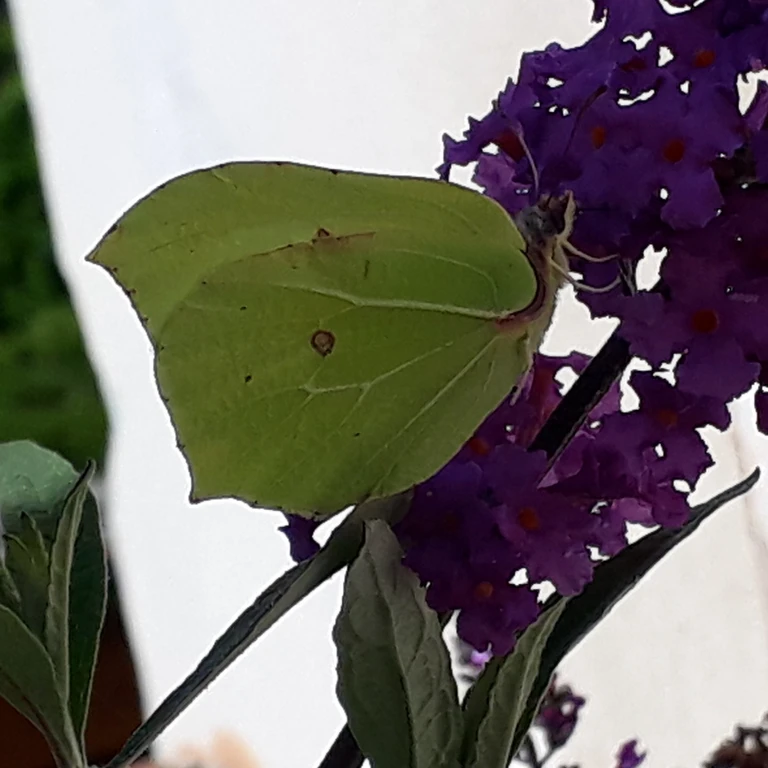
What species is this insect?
Gonepteryx rhamni
